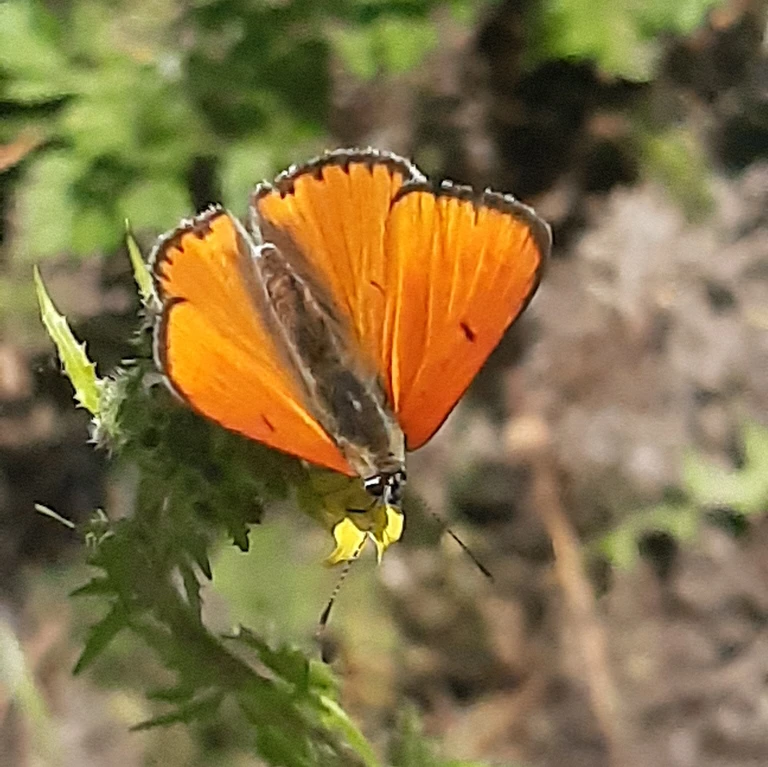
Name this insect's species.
Lycaena dispar
